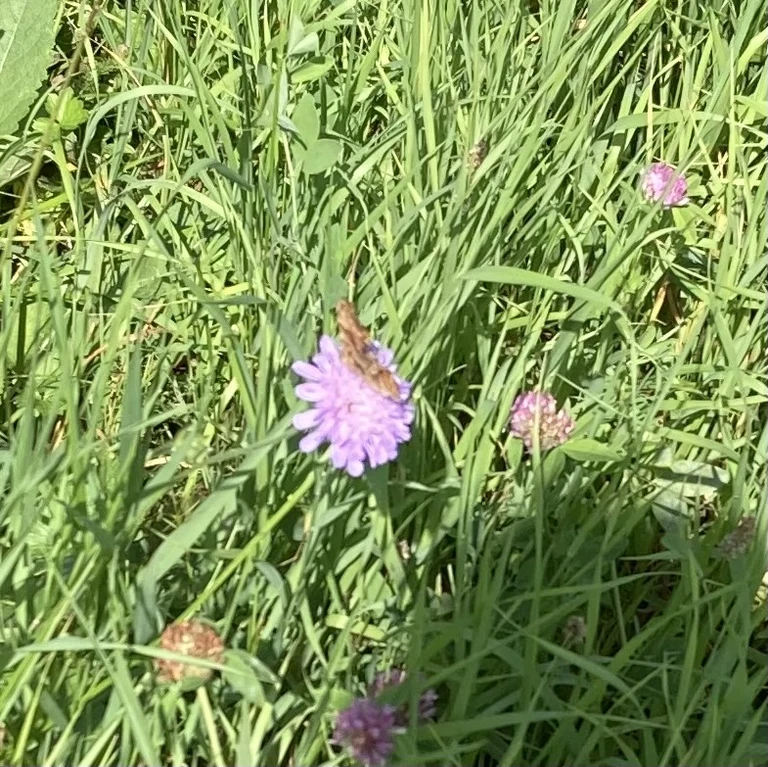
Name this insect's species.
Polygonia c-album
